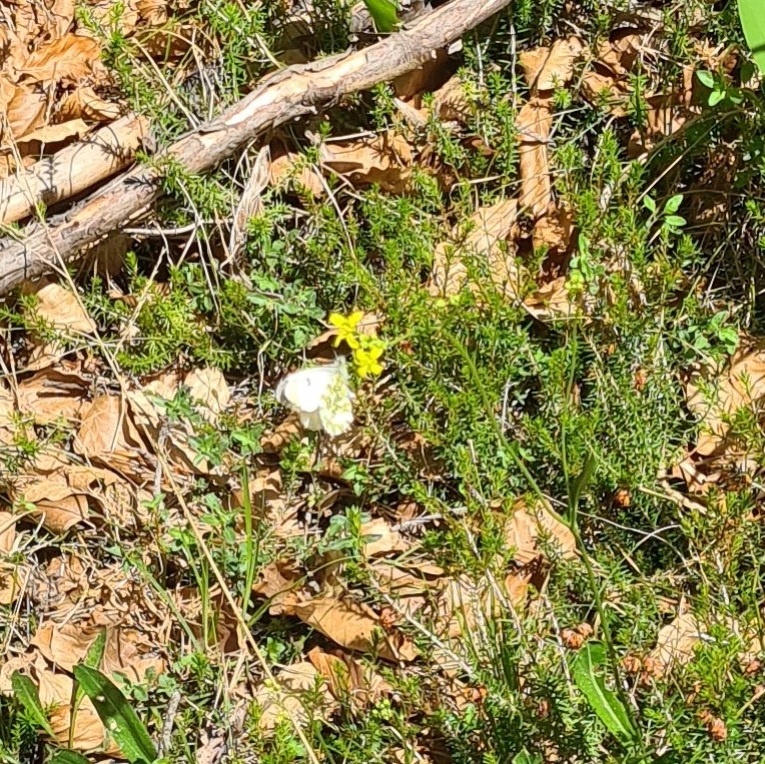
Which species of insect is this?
Anthocharis cardamines
